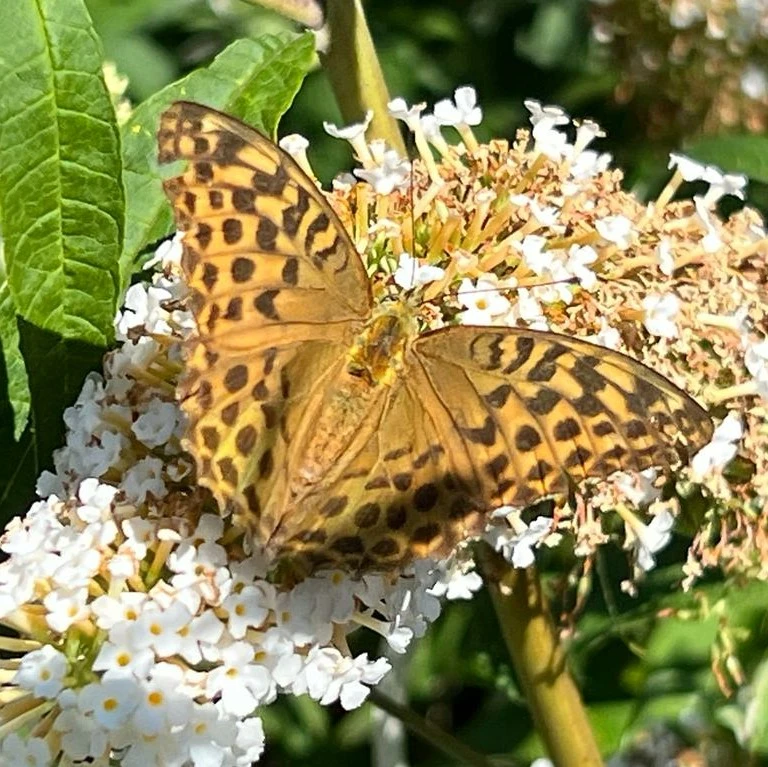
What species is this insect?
Argynnis paphia
